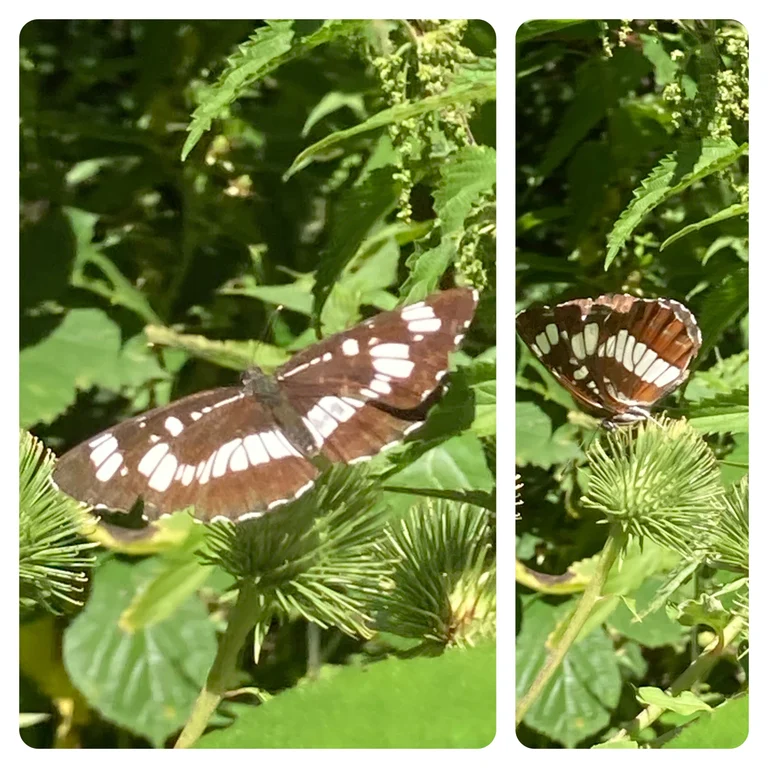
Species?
Neptis rivularis
